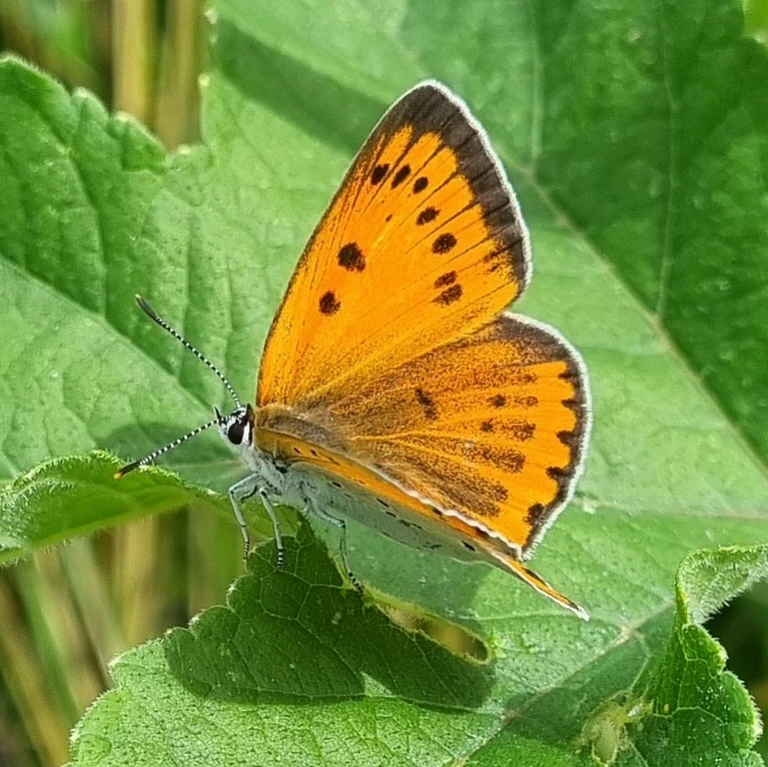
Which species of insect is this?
Lycaena dispar
